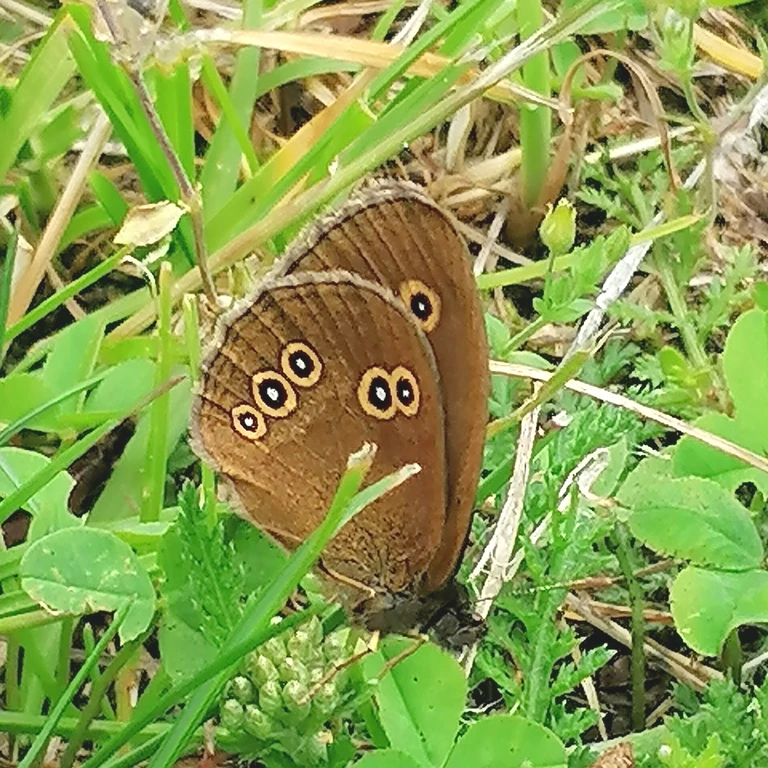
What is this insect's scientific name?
Aphantopus hyperantus
